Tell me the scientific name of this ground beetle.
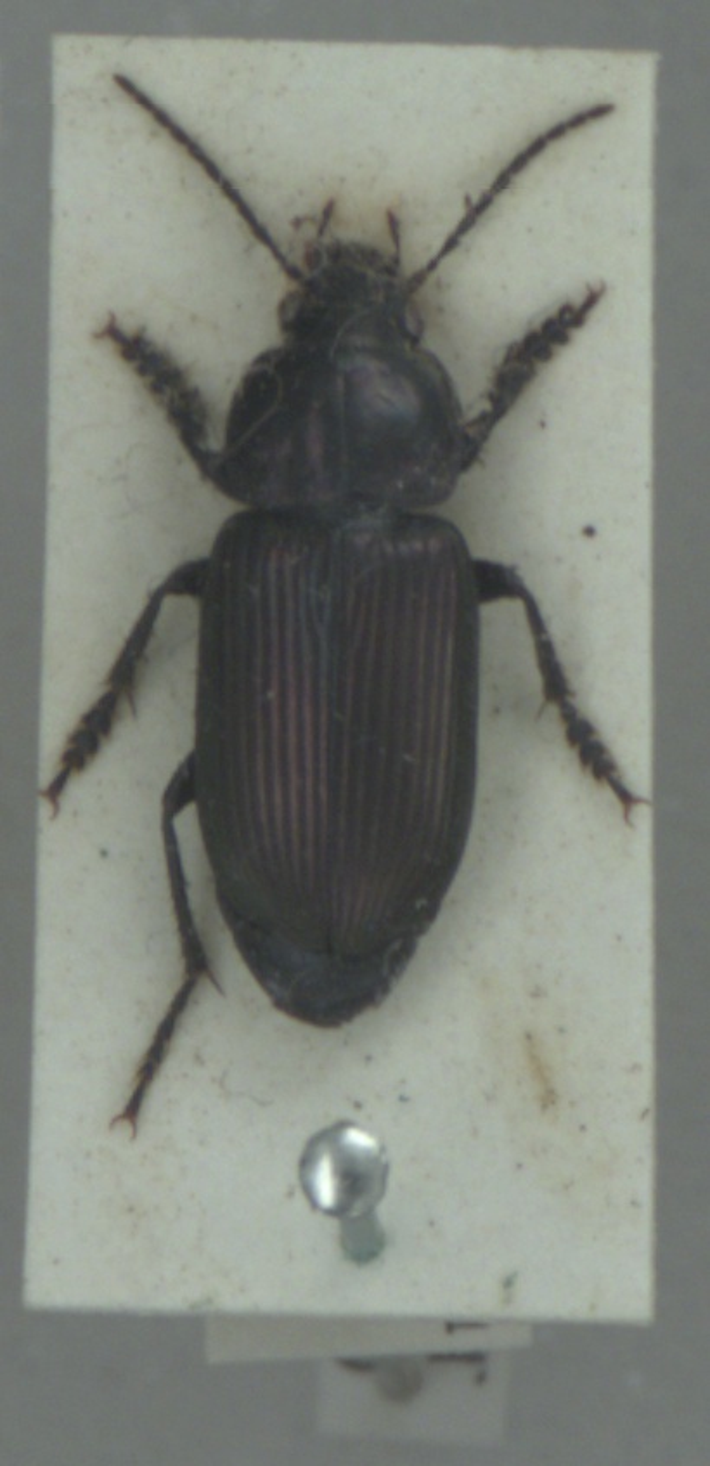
Anisodactylus poeciloides
